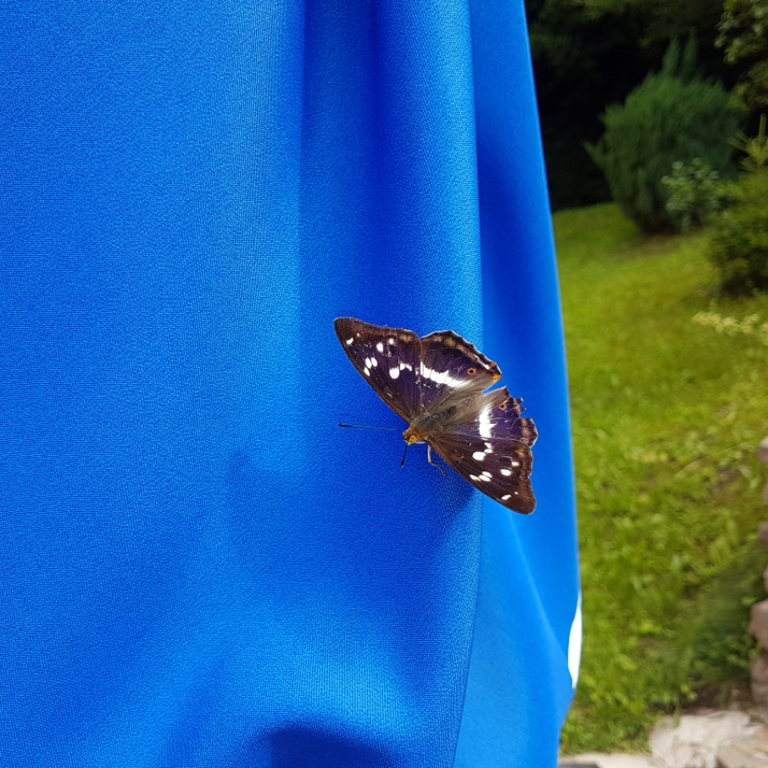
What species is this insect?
Apatura iris
